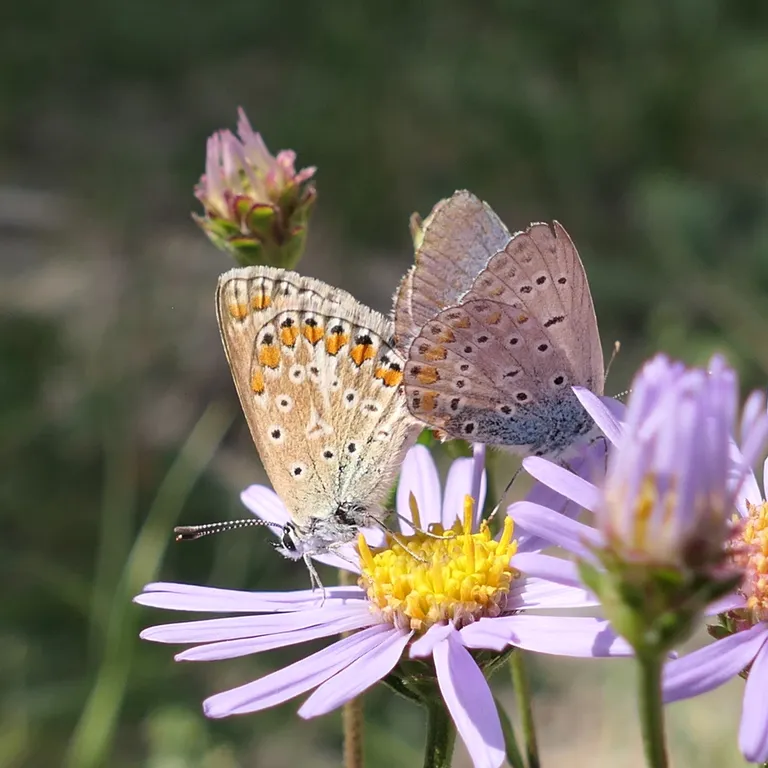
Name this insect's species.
Polyommatus icarus
